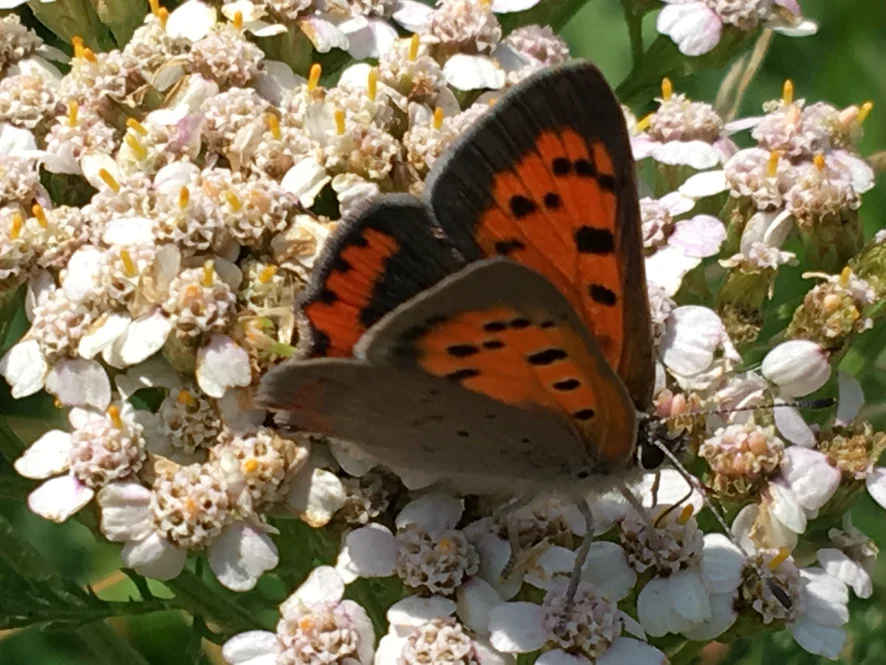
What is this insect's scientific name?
Lycaena phlaeas
